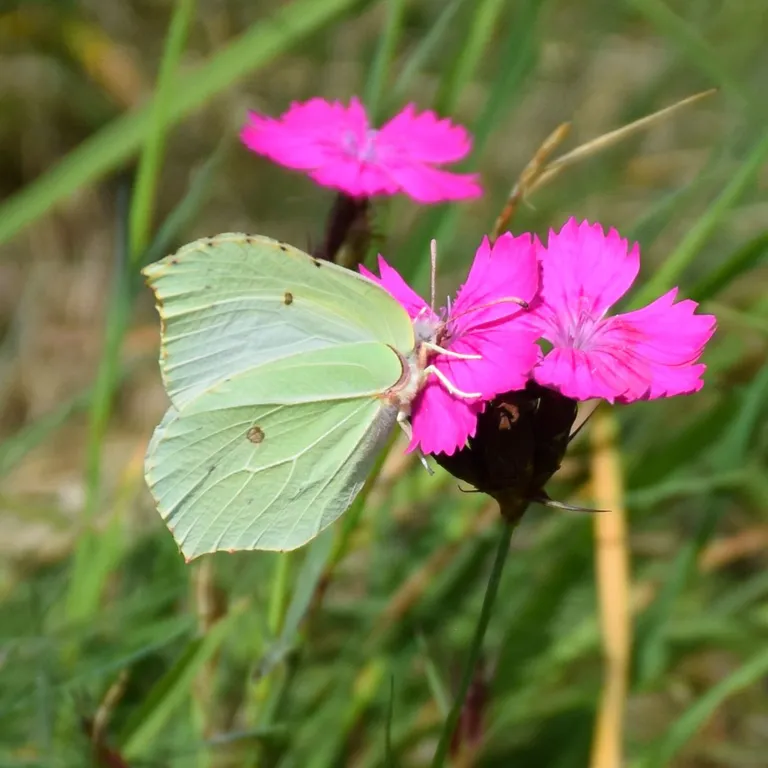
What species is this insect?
Gonepteryx rhamni
